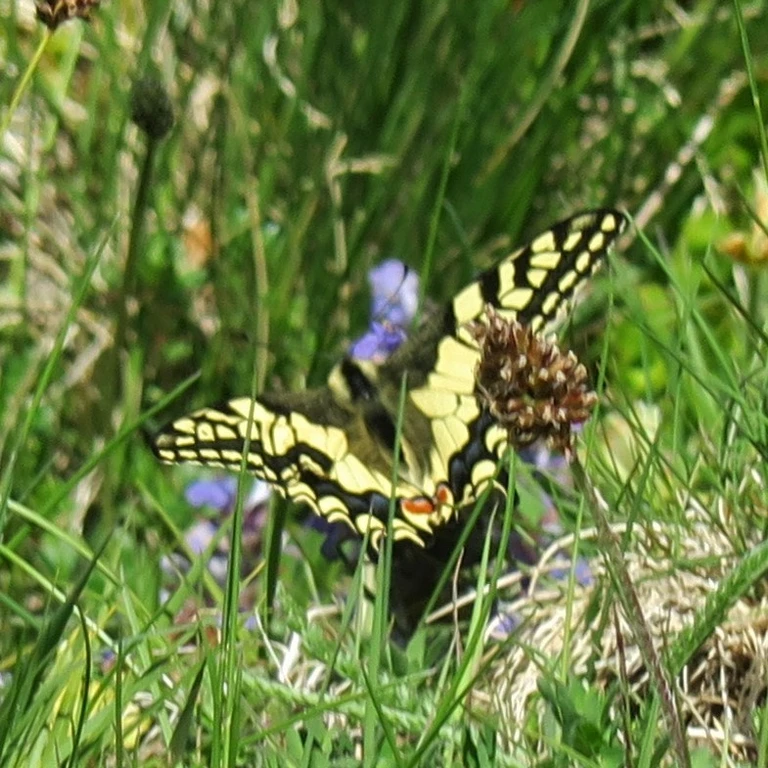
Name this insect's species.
Papilio machaon
